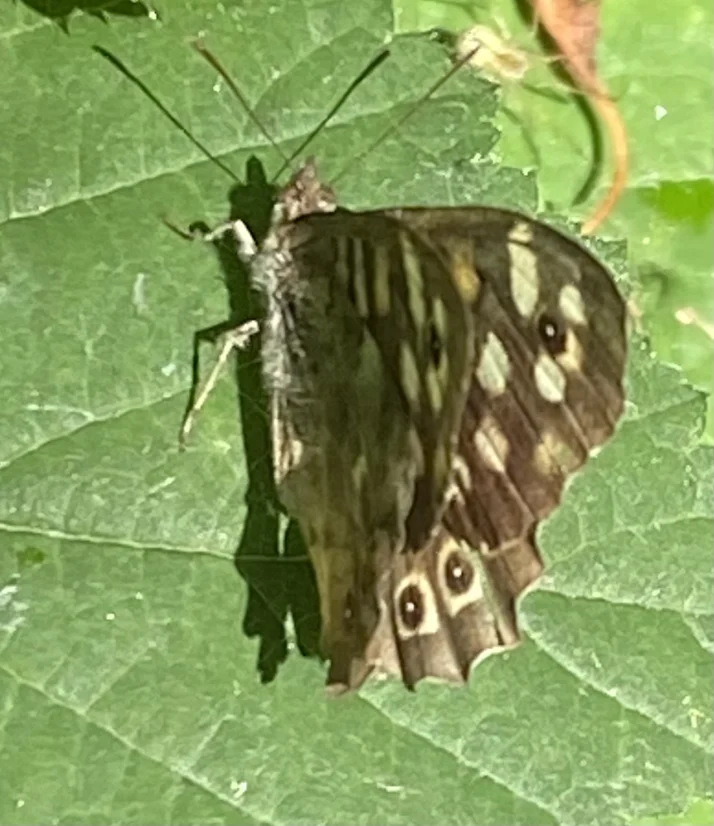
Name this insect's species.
Pararge aegeria
